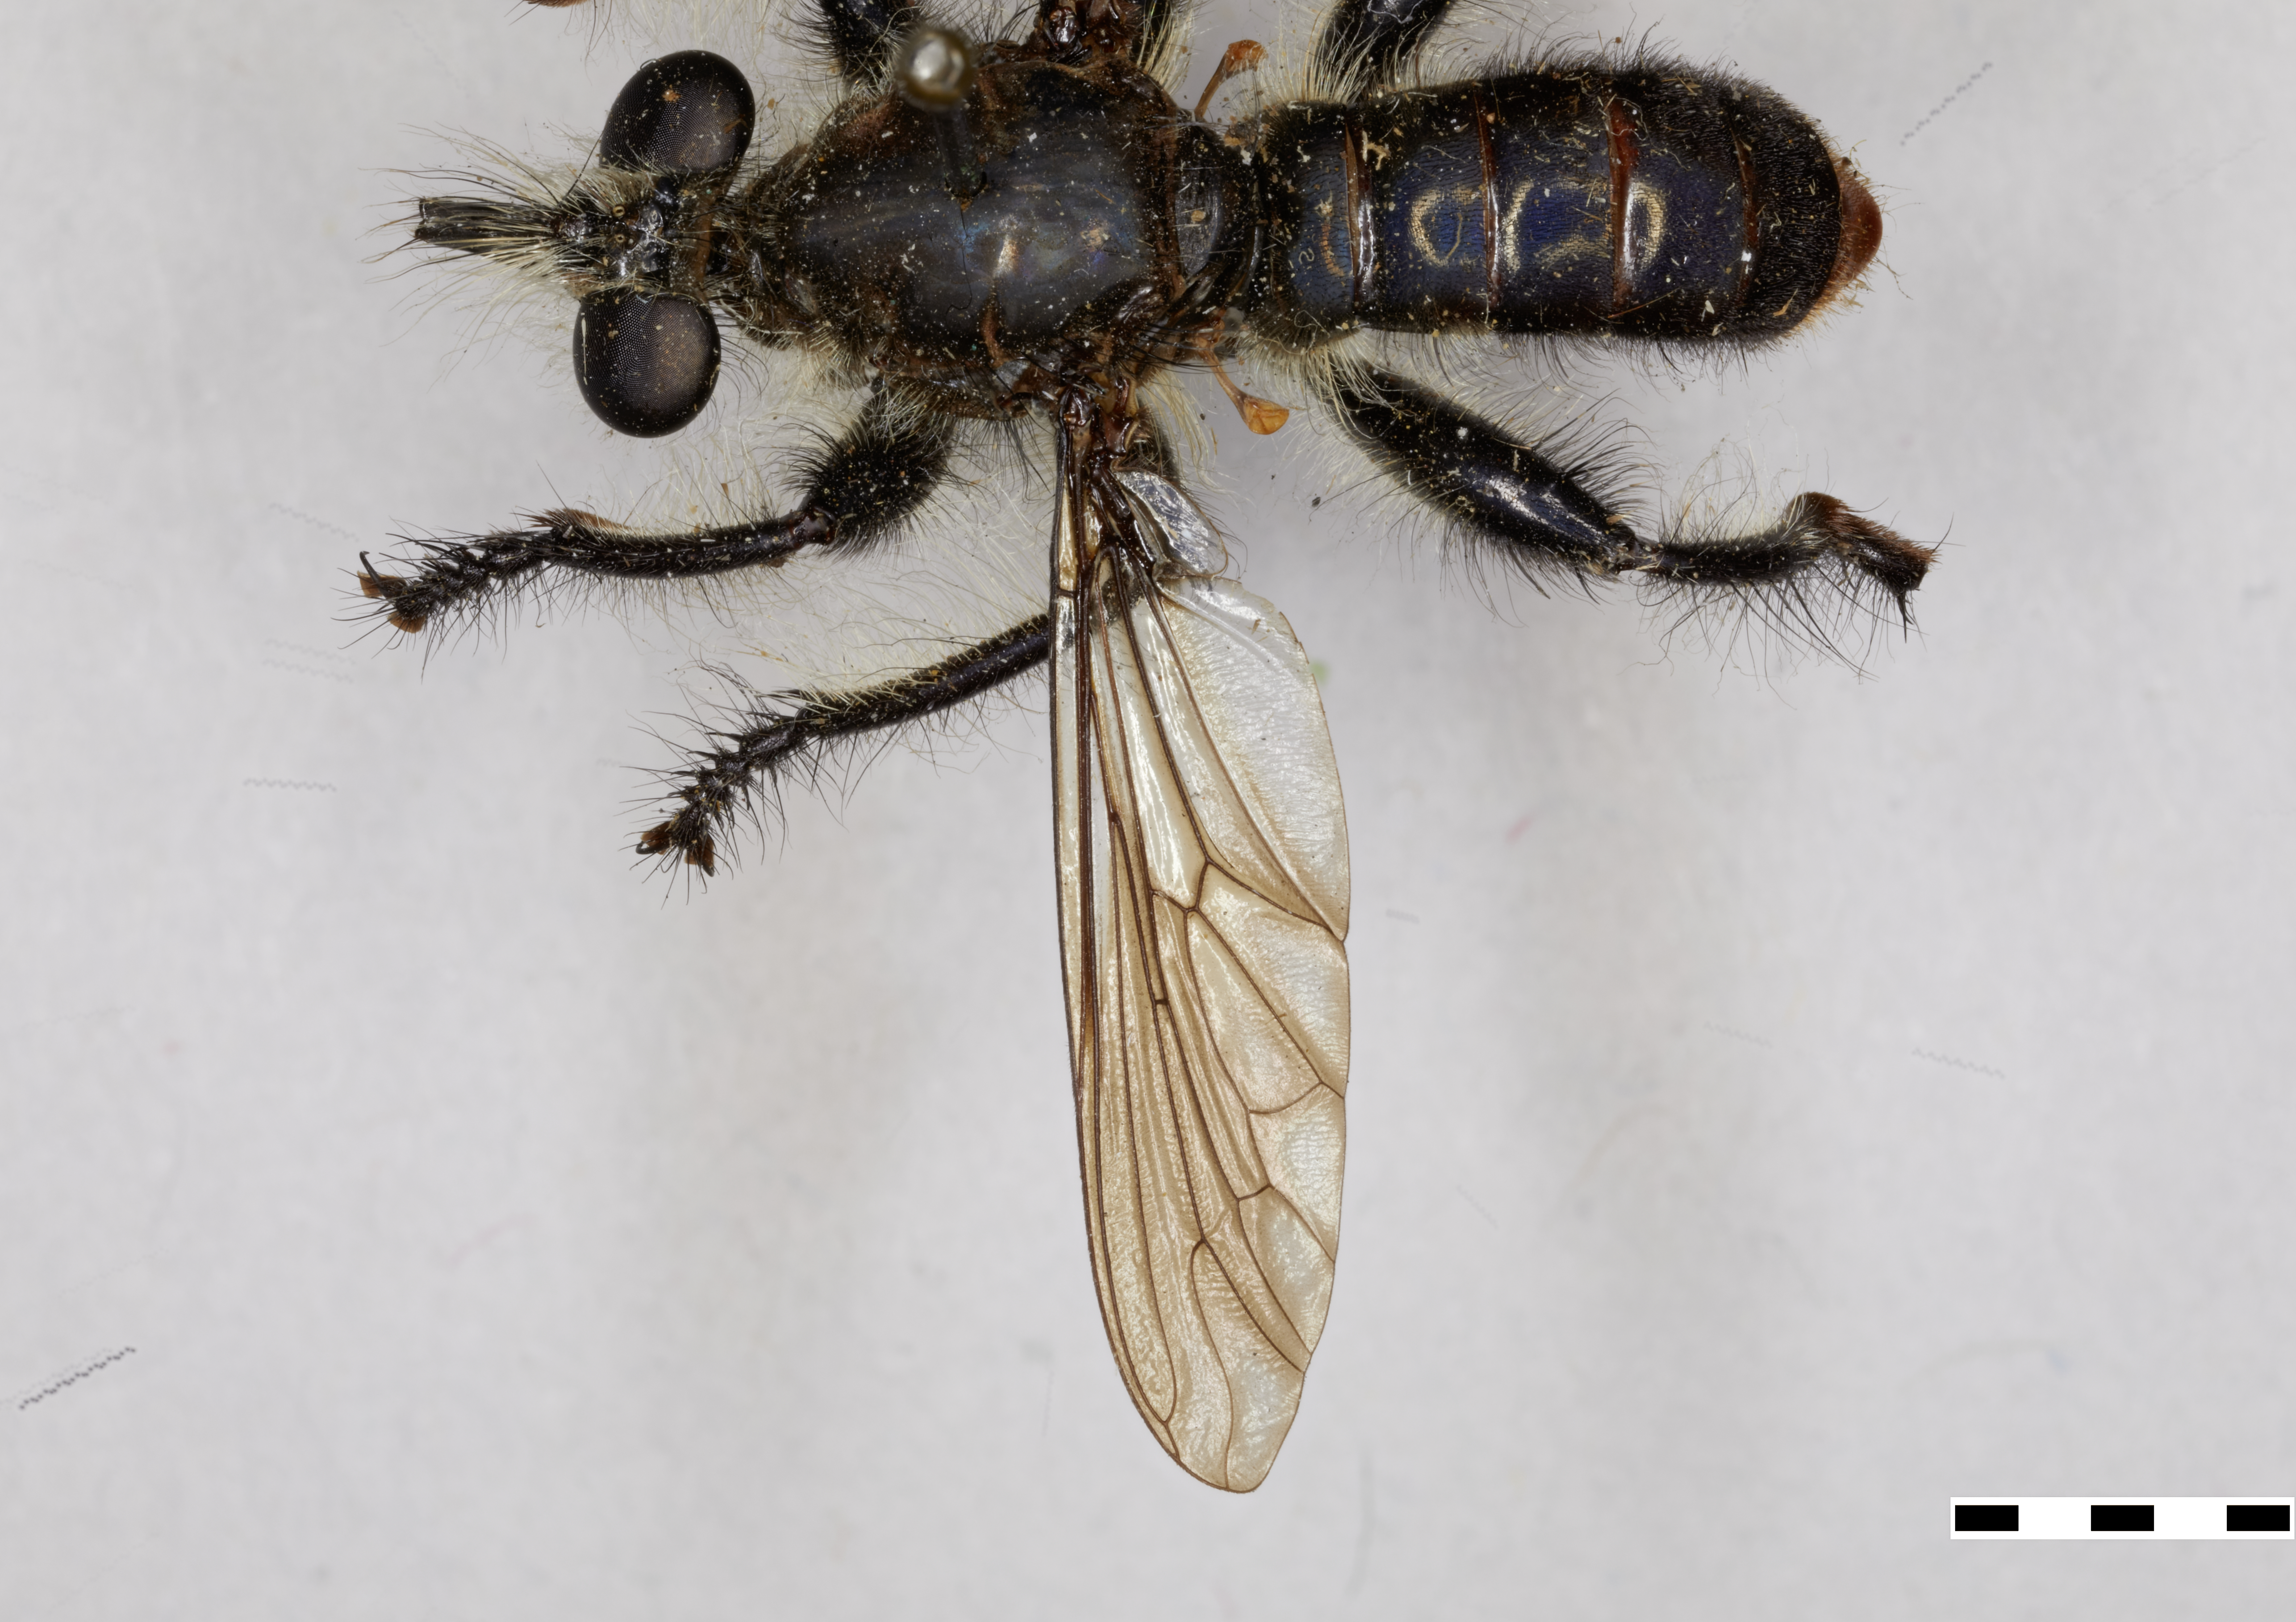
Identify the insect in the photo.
Nusa cruenta
